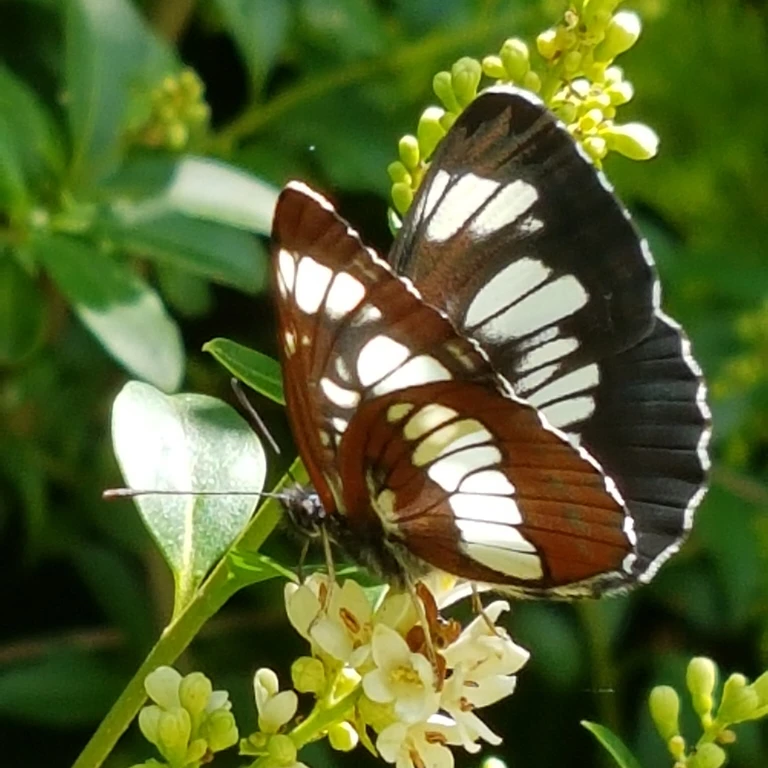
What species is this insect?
Neptis rivularis
